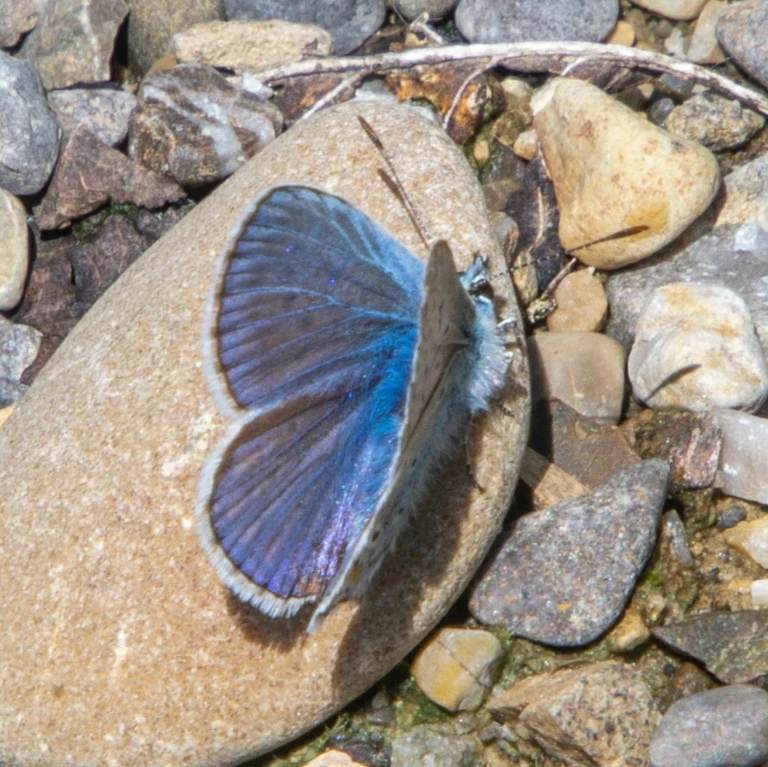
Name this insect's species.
Polyommatus icarus
